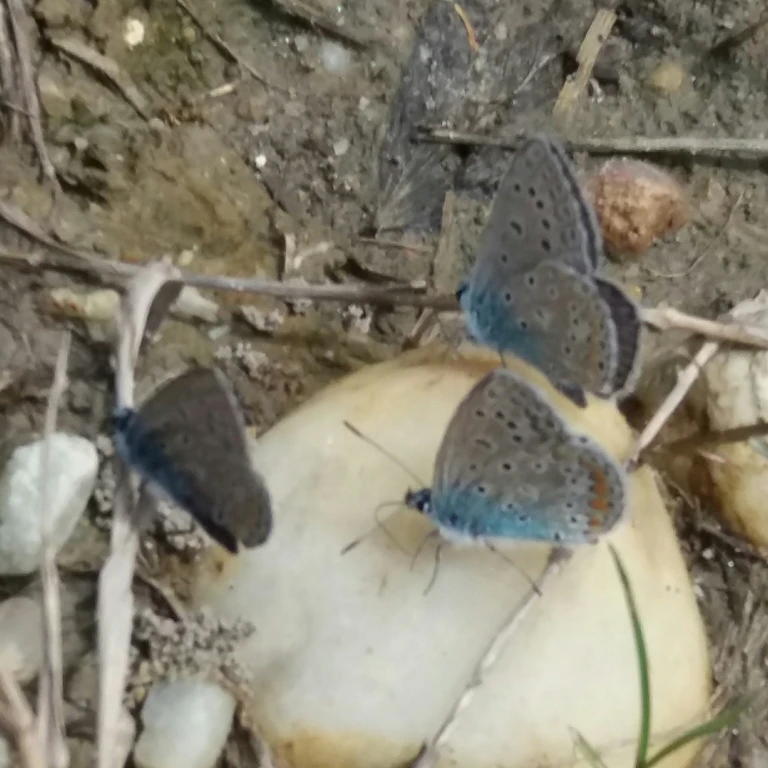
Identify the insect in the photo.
Polyommatus icarus
